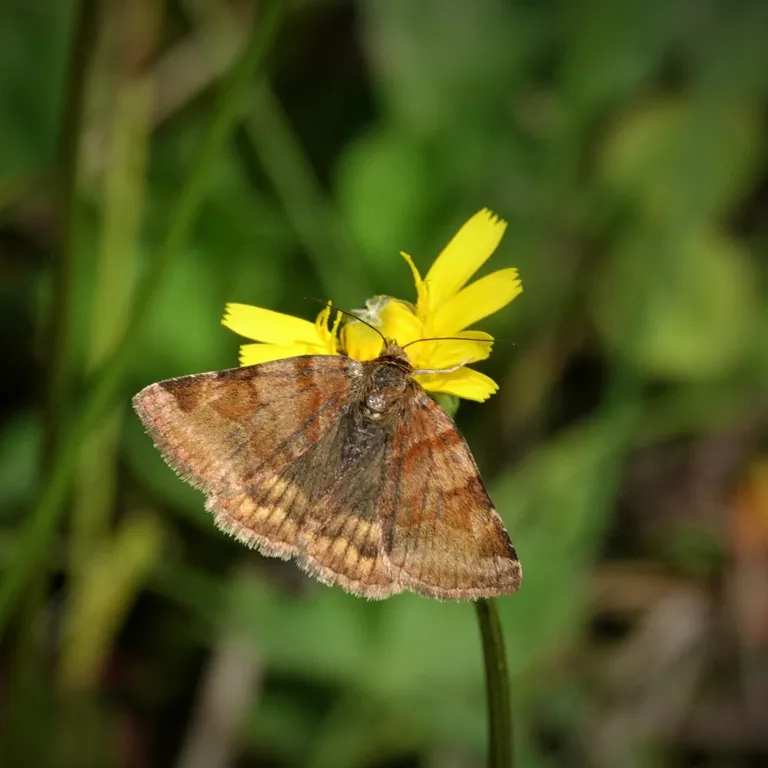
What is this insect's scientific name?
Euclidia glyphica
